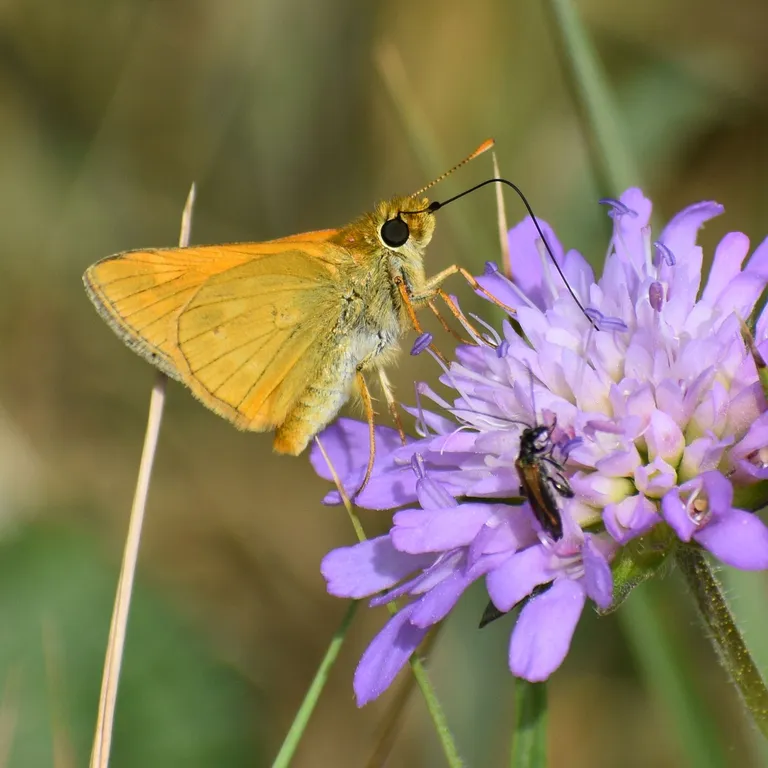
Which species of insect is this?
Ochlodes sylvanus (also Ochlodes venata)
